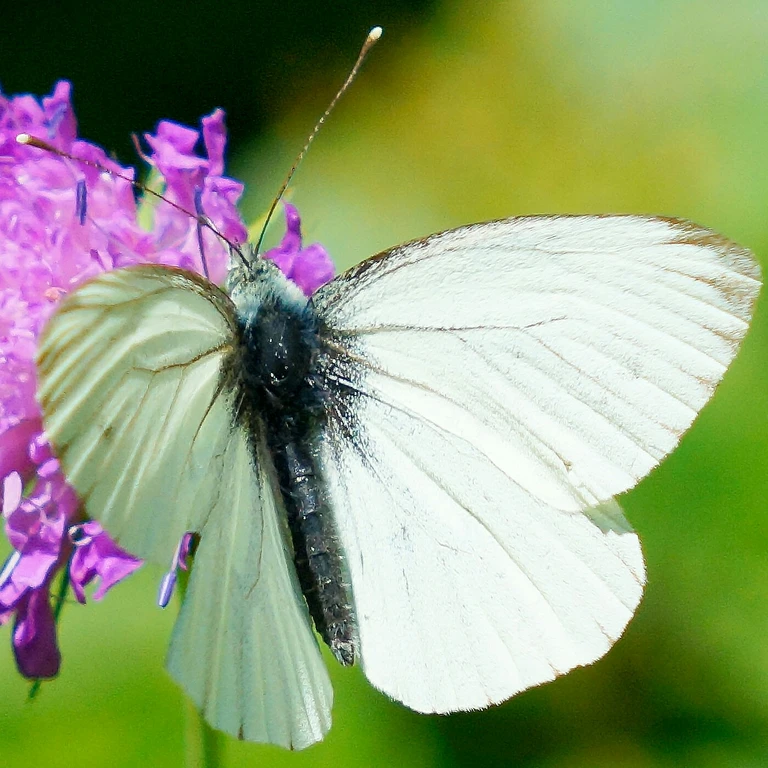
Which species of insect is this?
Pieris napi
